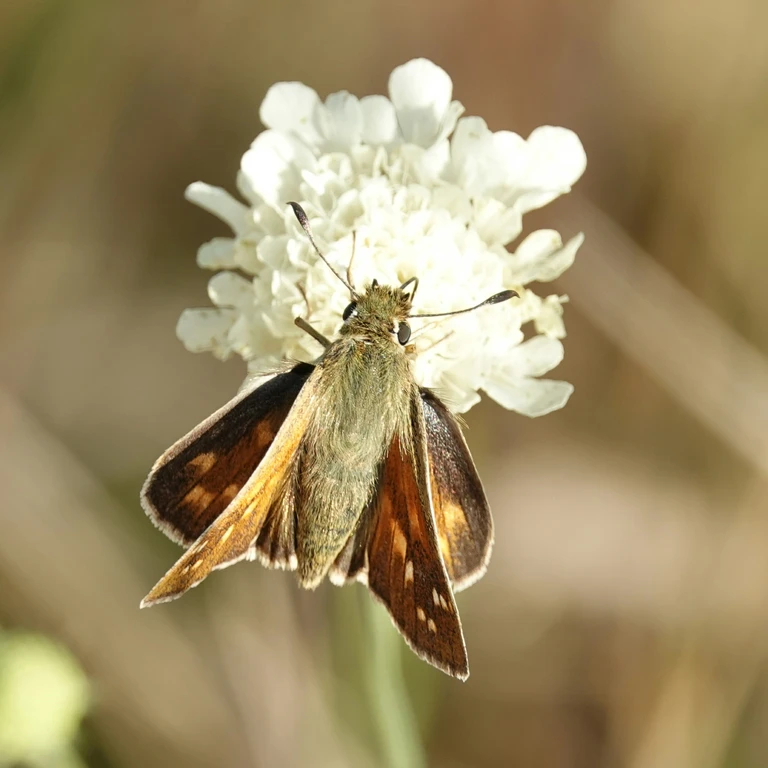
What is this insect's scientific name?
Hesperia comma
